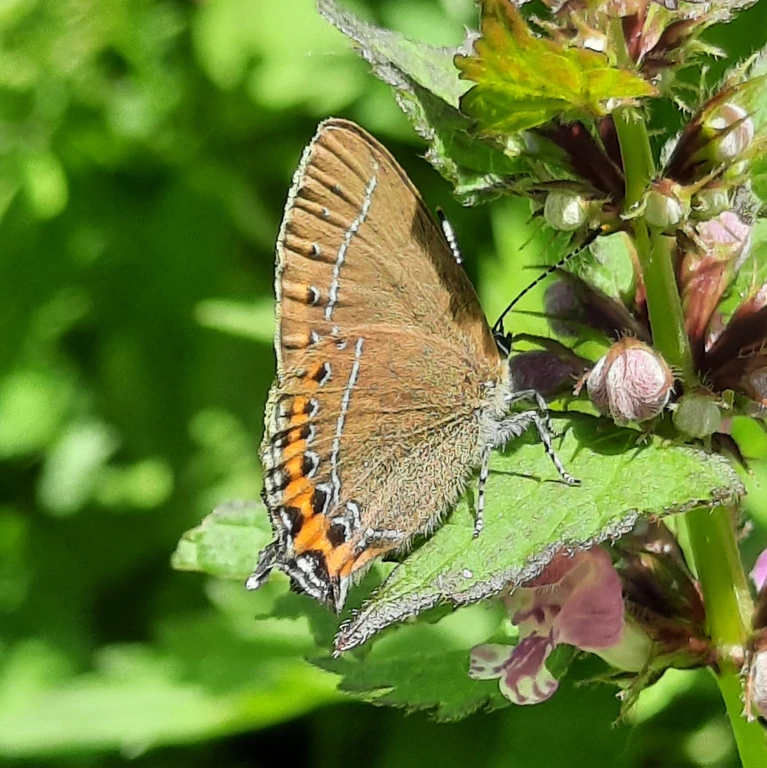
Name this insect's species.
Satyrium pruni (also Fixsenia pruni)
